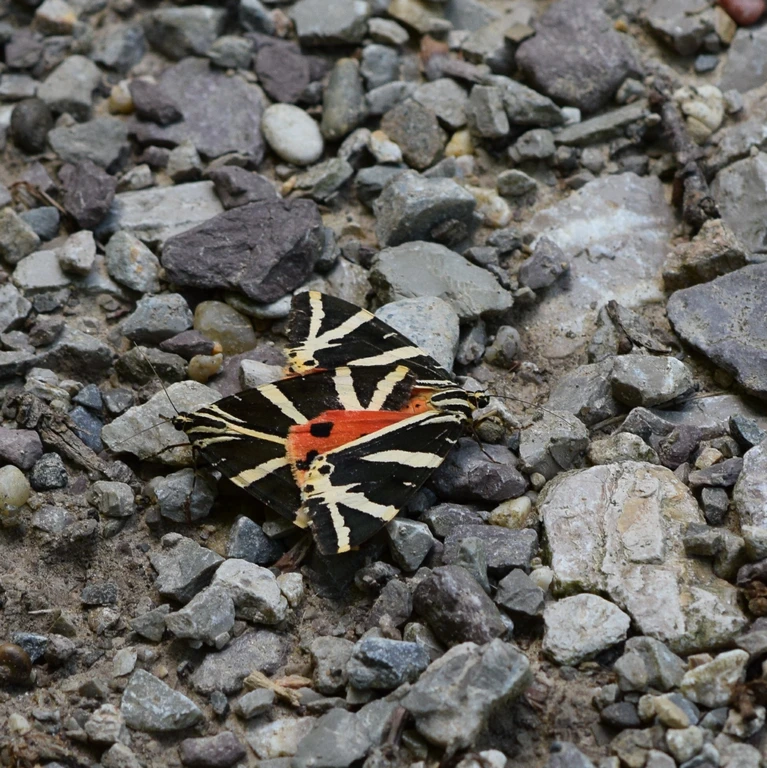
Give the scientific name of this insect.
Euplagia quadripunctaria
